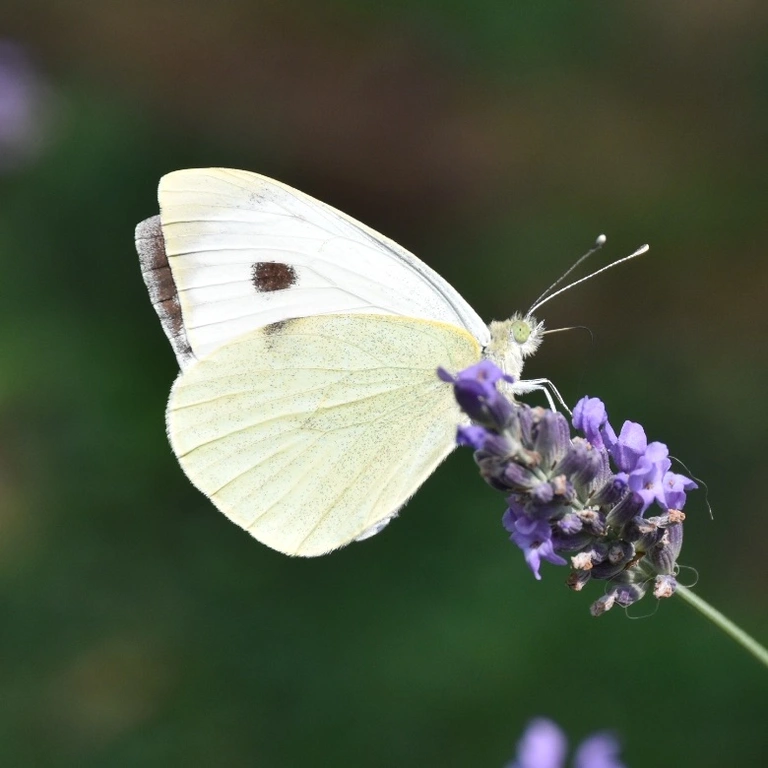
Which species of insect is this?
Pieris brassicae
